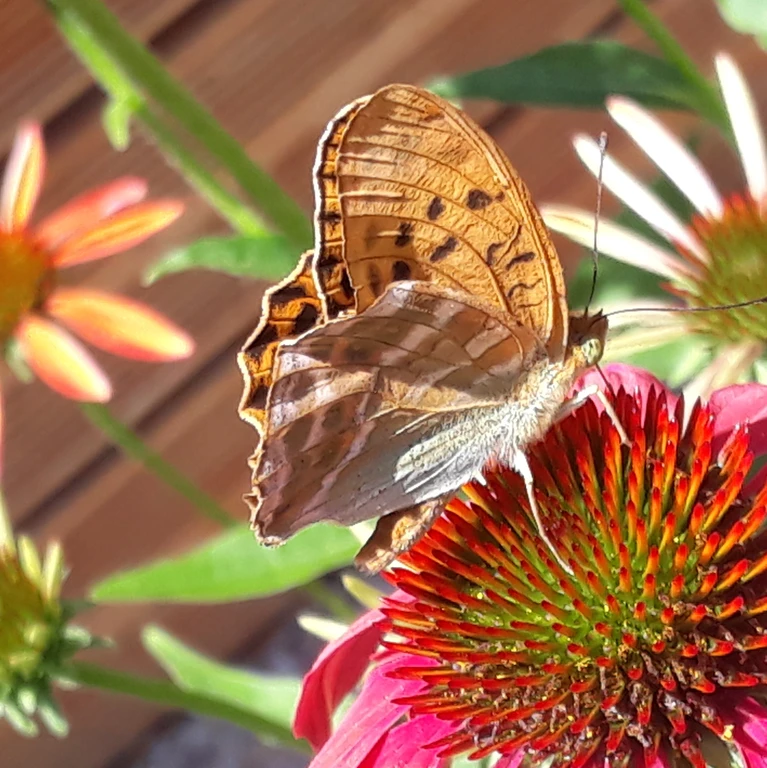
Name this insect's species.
Argynnis paphia
